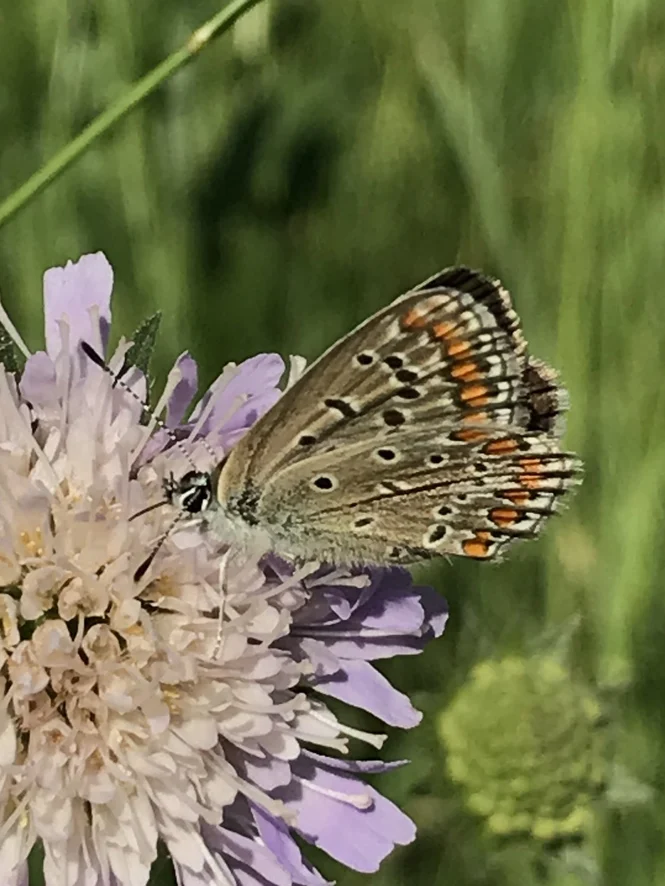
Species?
Polyommatus icarus
